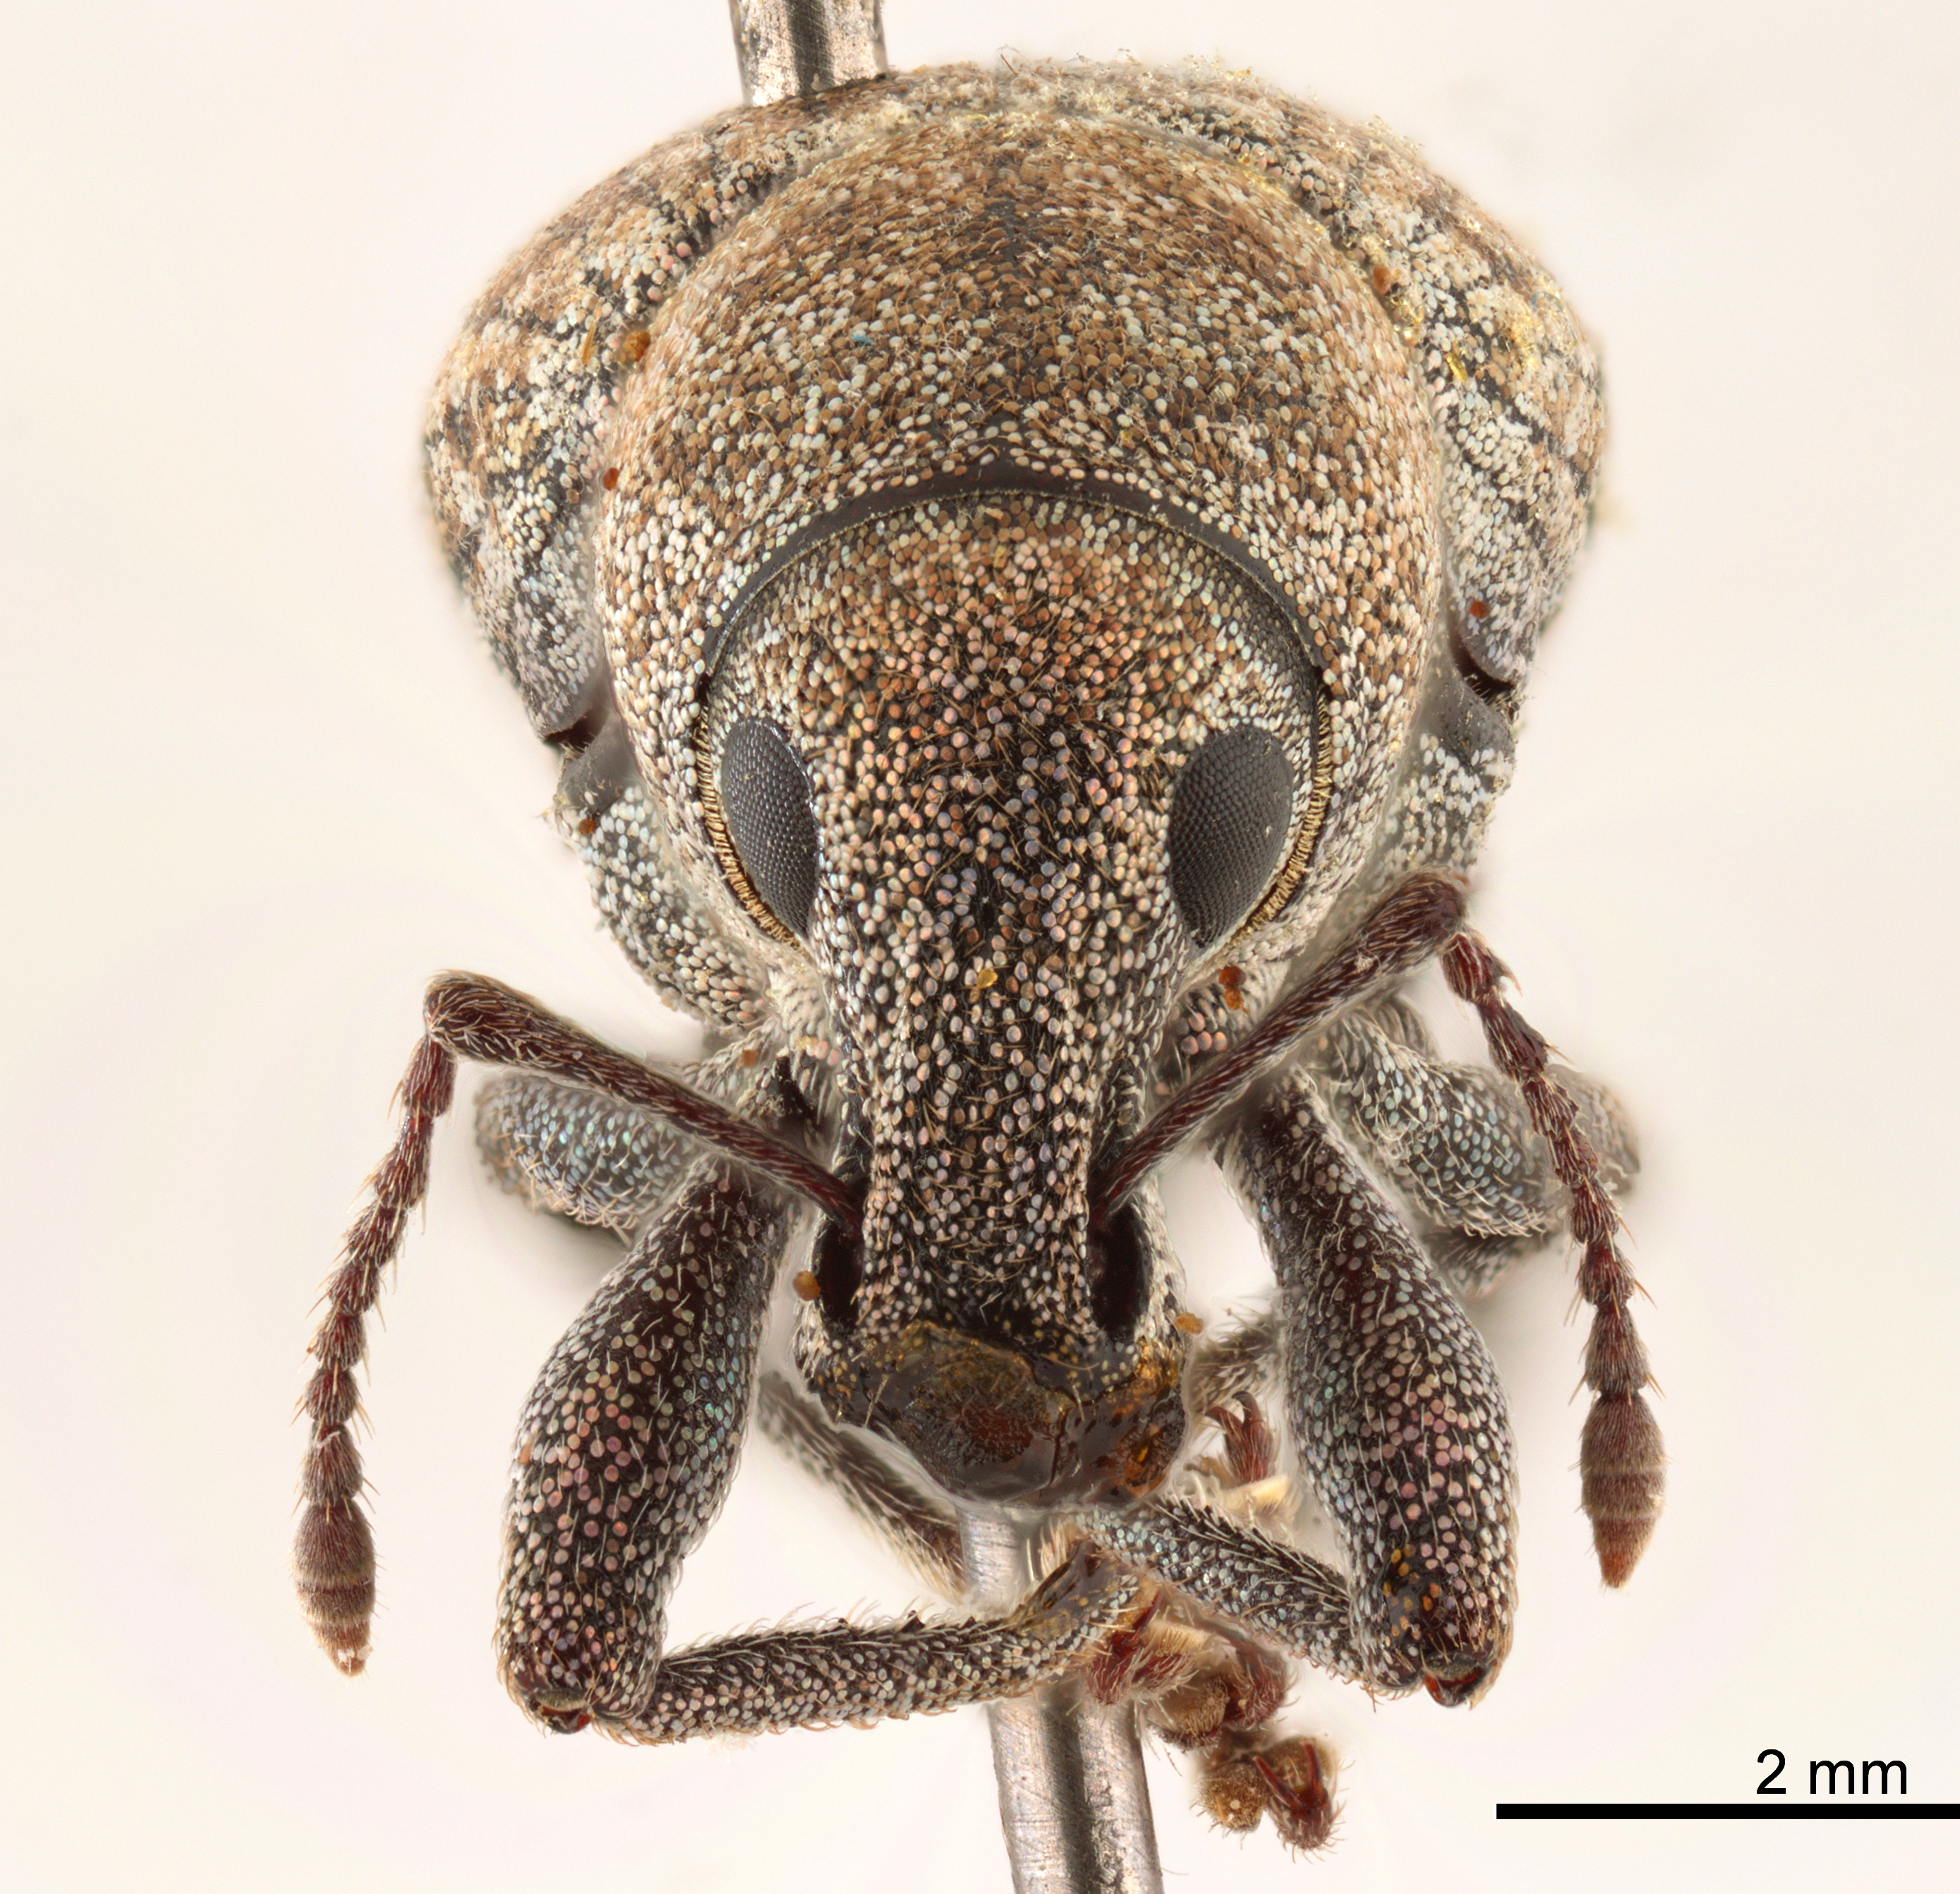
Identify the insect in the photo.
Lepesoma simplex (also Dyslobus simplex)
